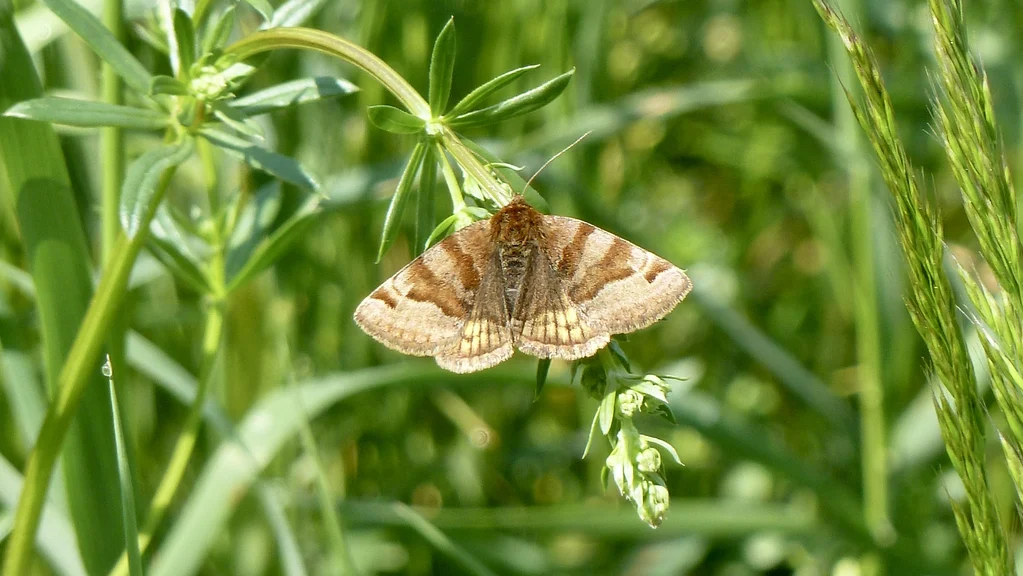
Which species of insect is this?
Euclidia glyphica
